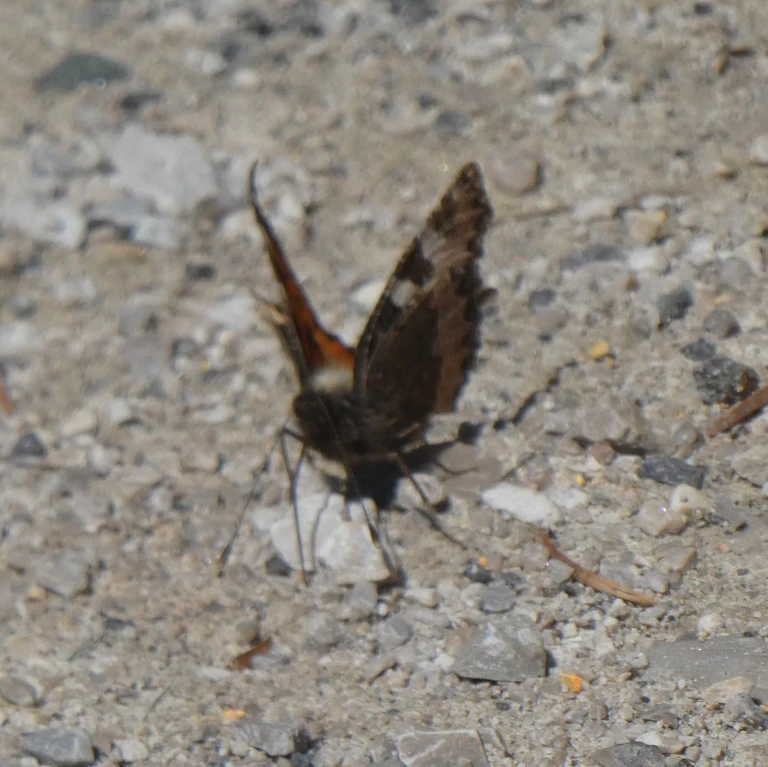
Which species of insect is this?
Aglais urticae
